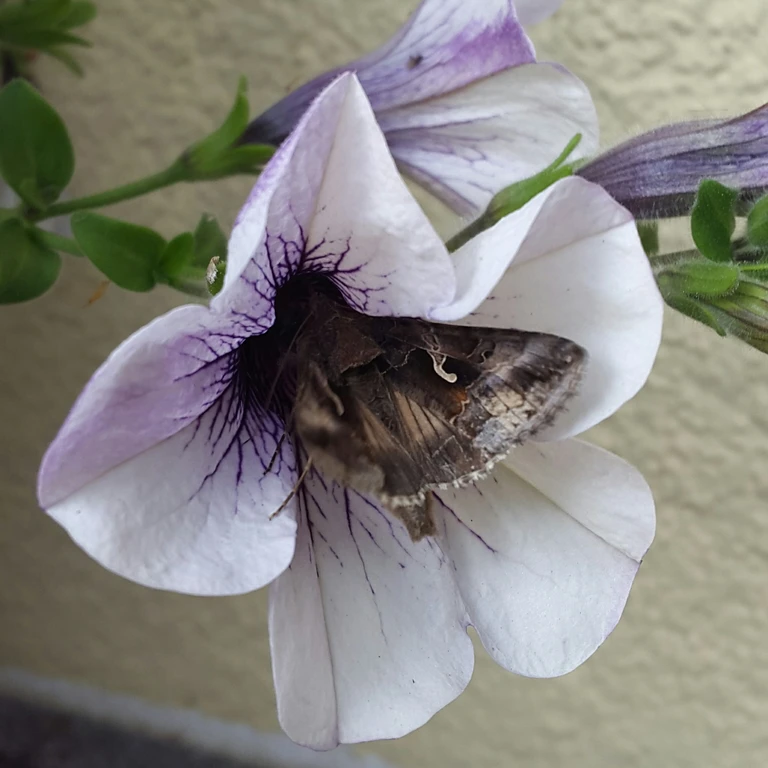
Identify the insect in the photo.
Autographa gamma
